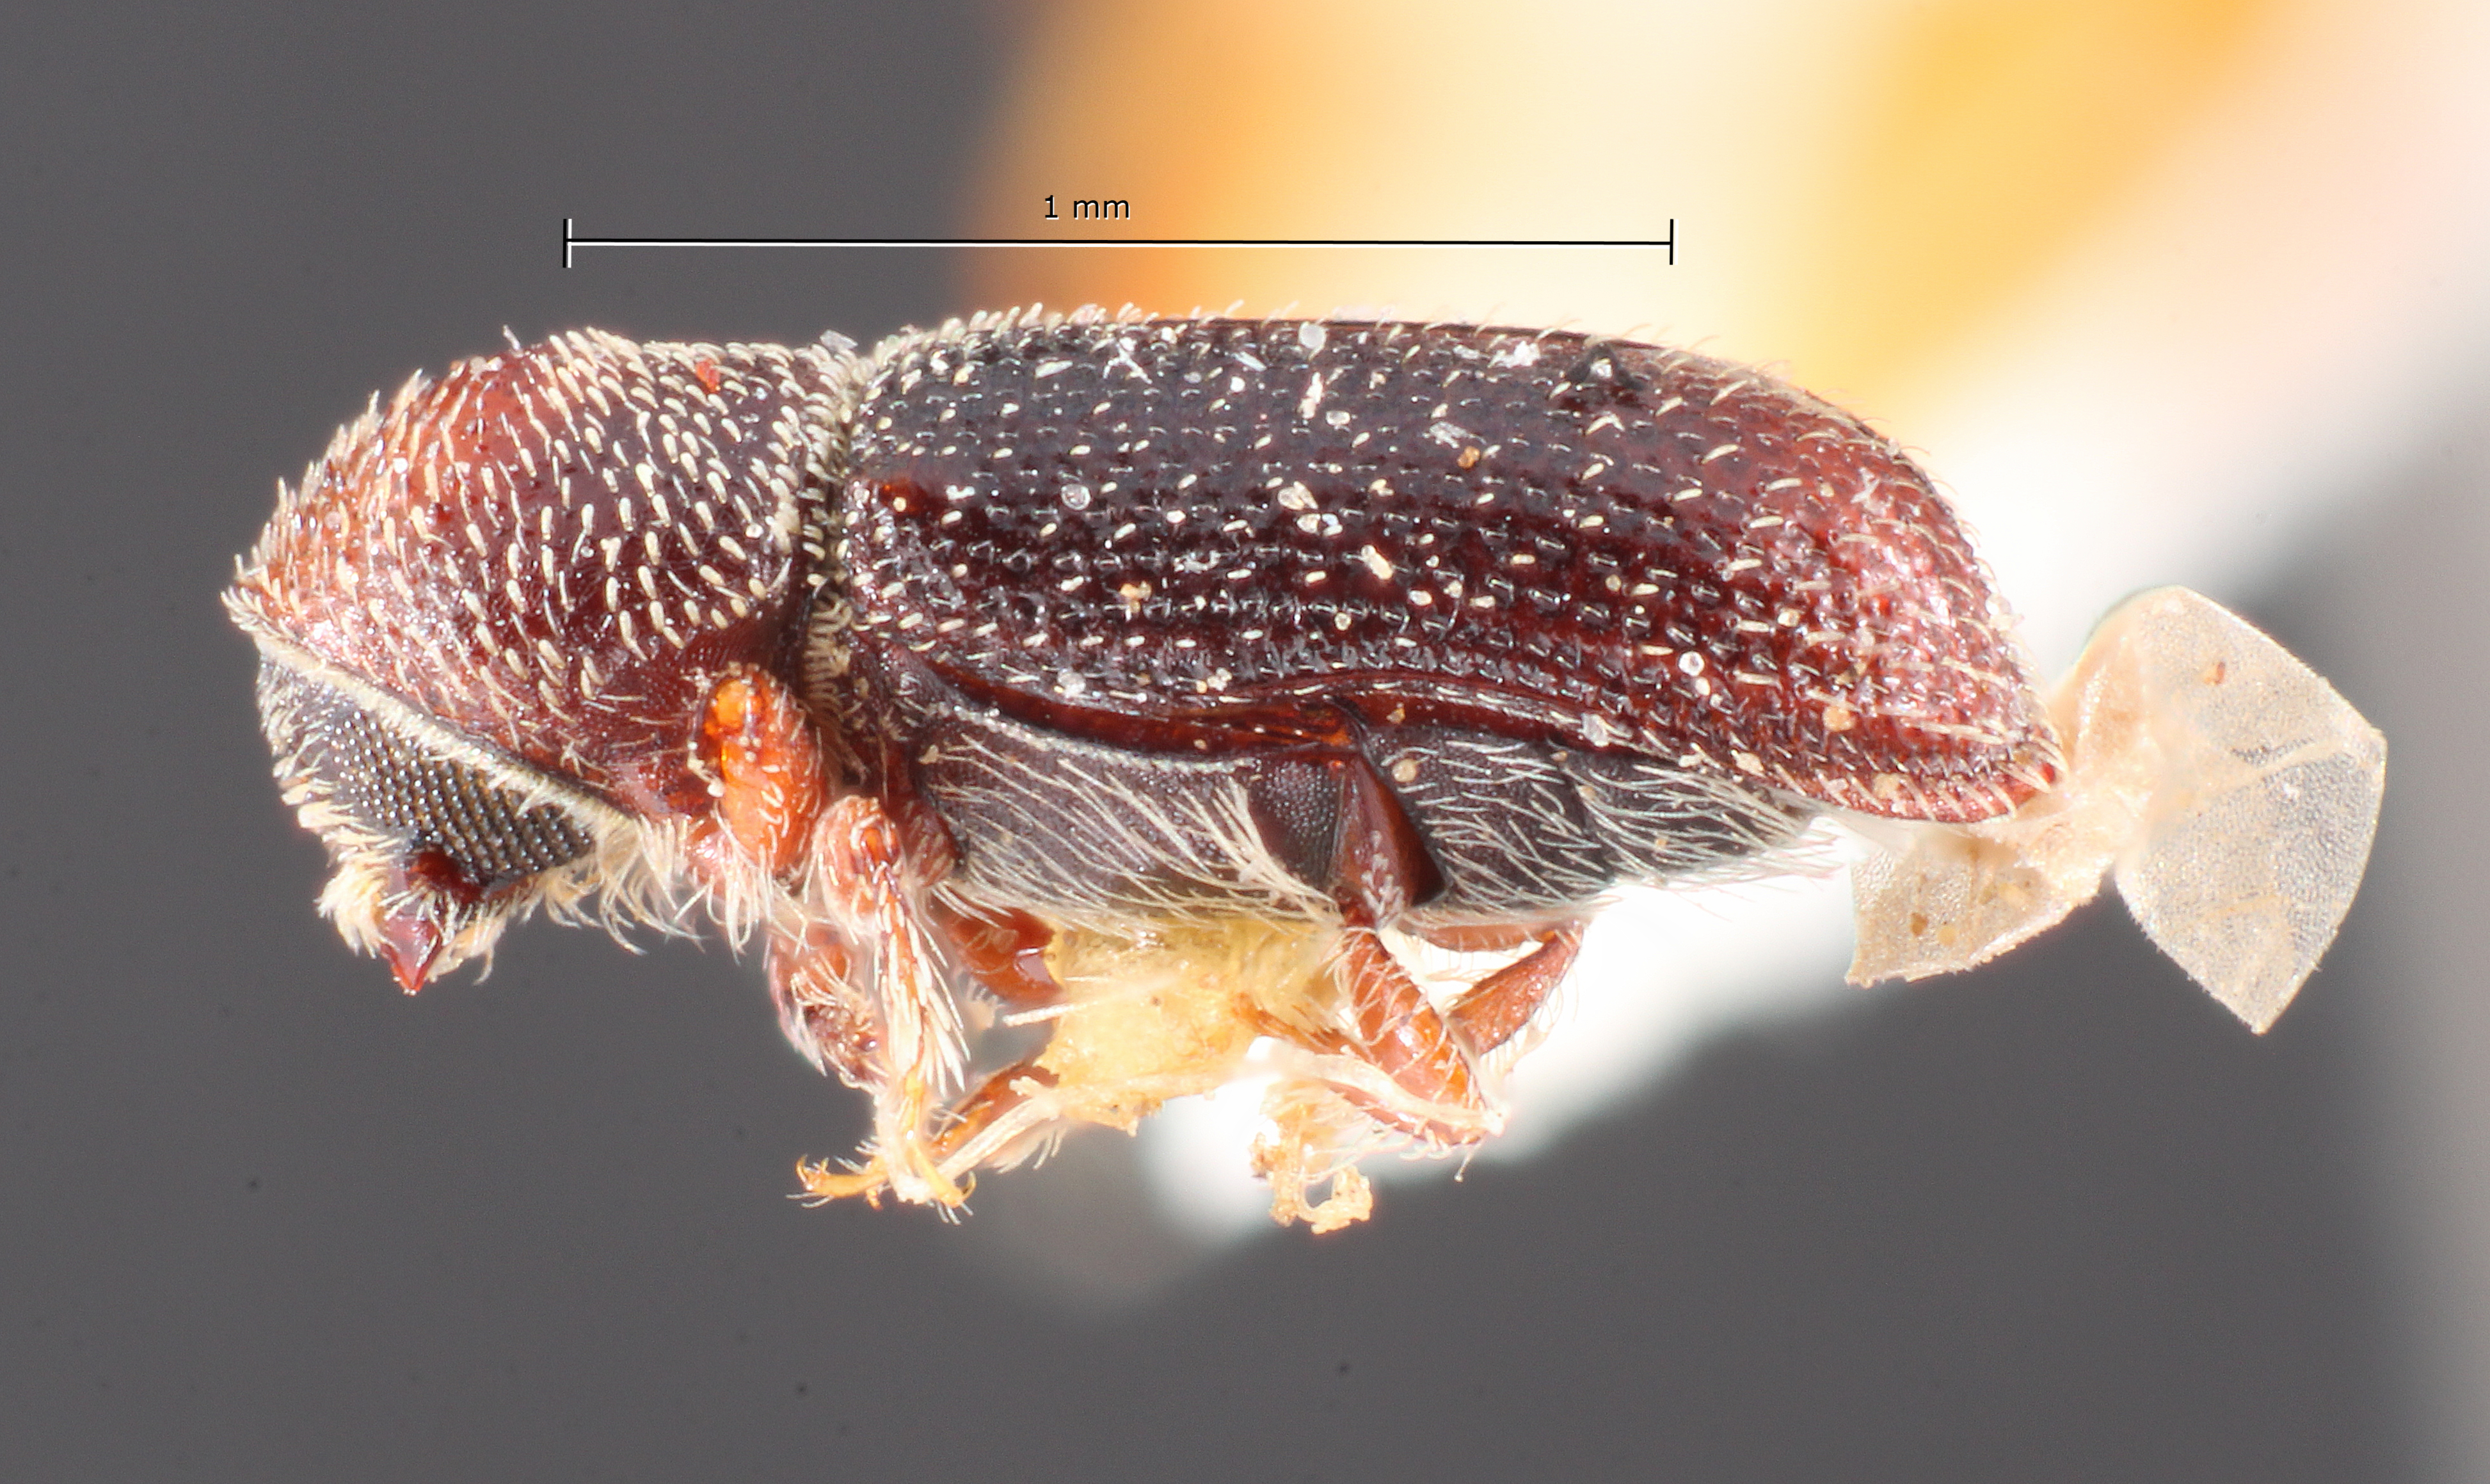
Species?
Micracisella subnitida
